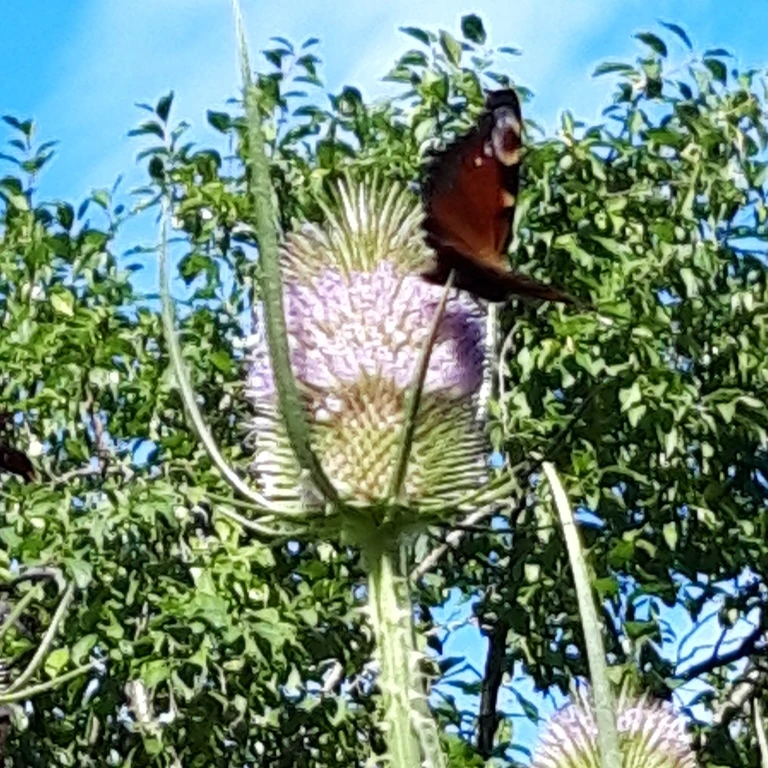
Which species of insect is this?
Aglais io
